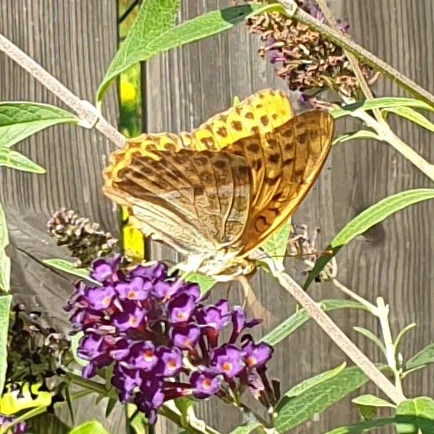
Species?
Argynnis paphia
